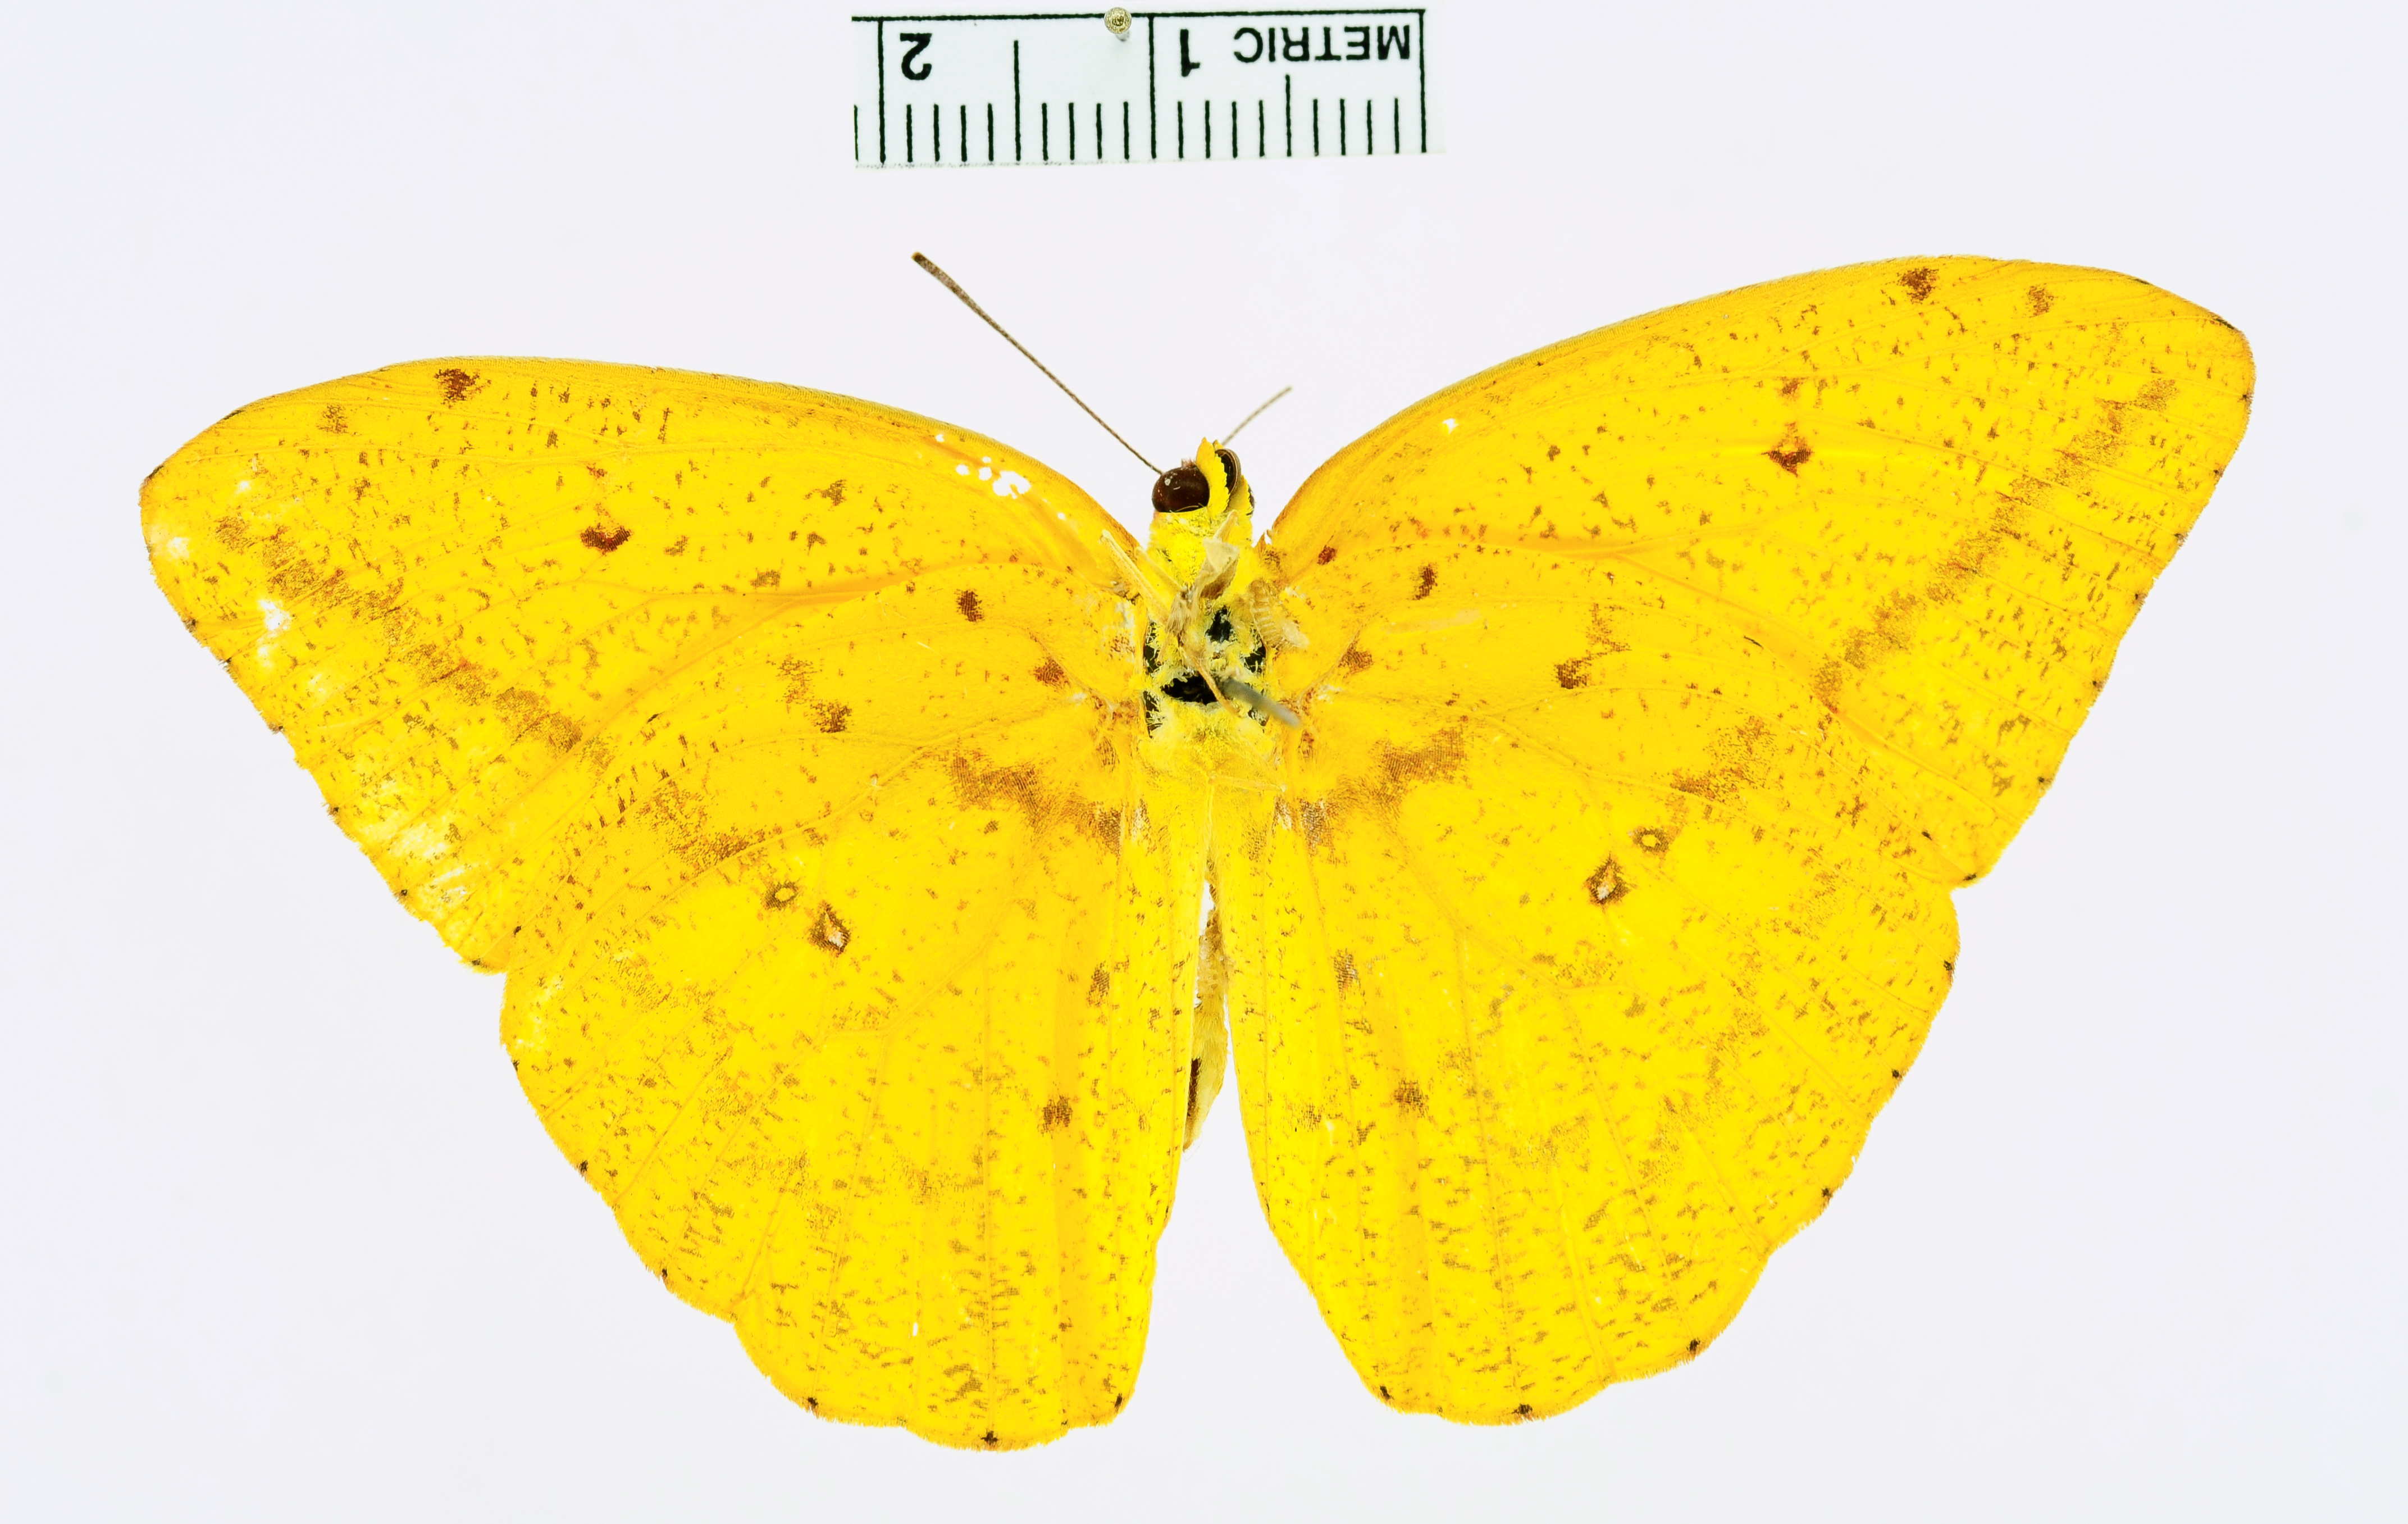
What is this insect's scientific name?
Callidryas agarithe
